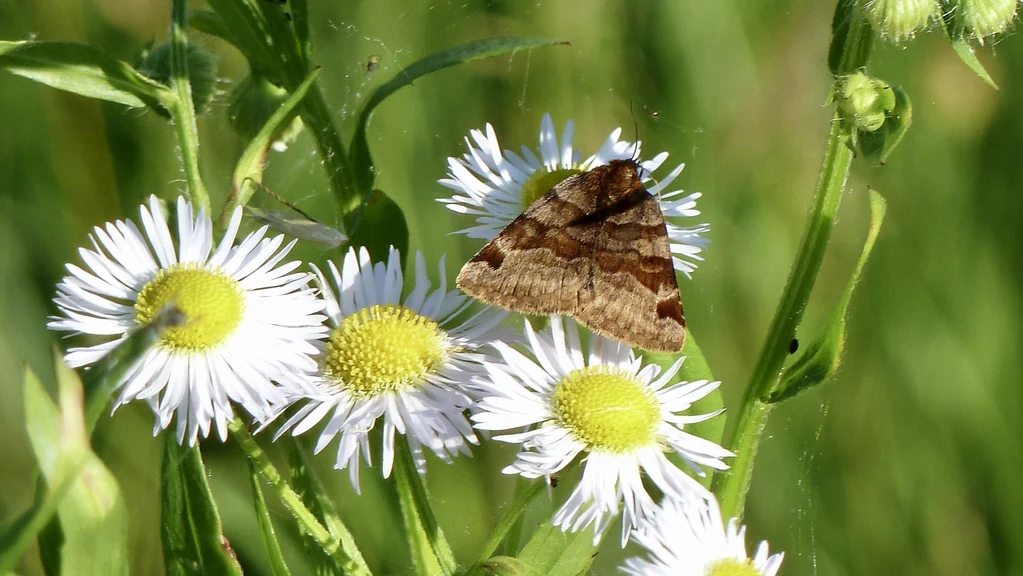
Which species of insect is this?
Euclidia glyphica
